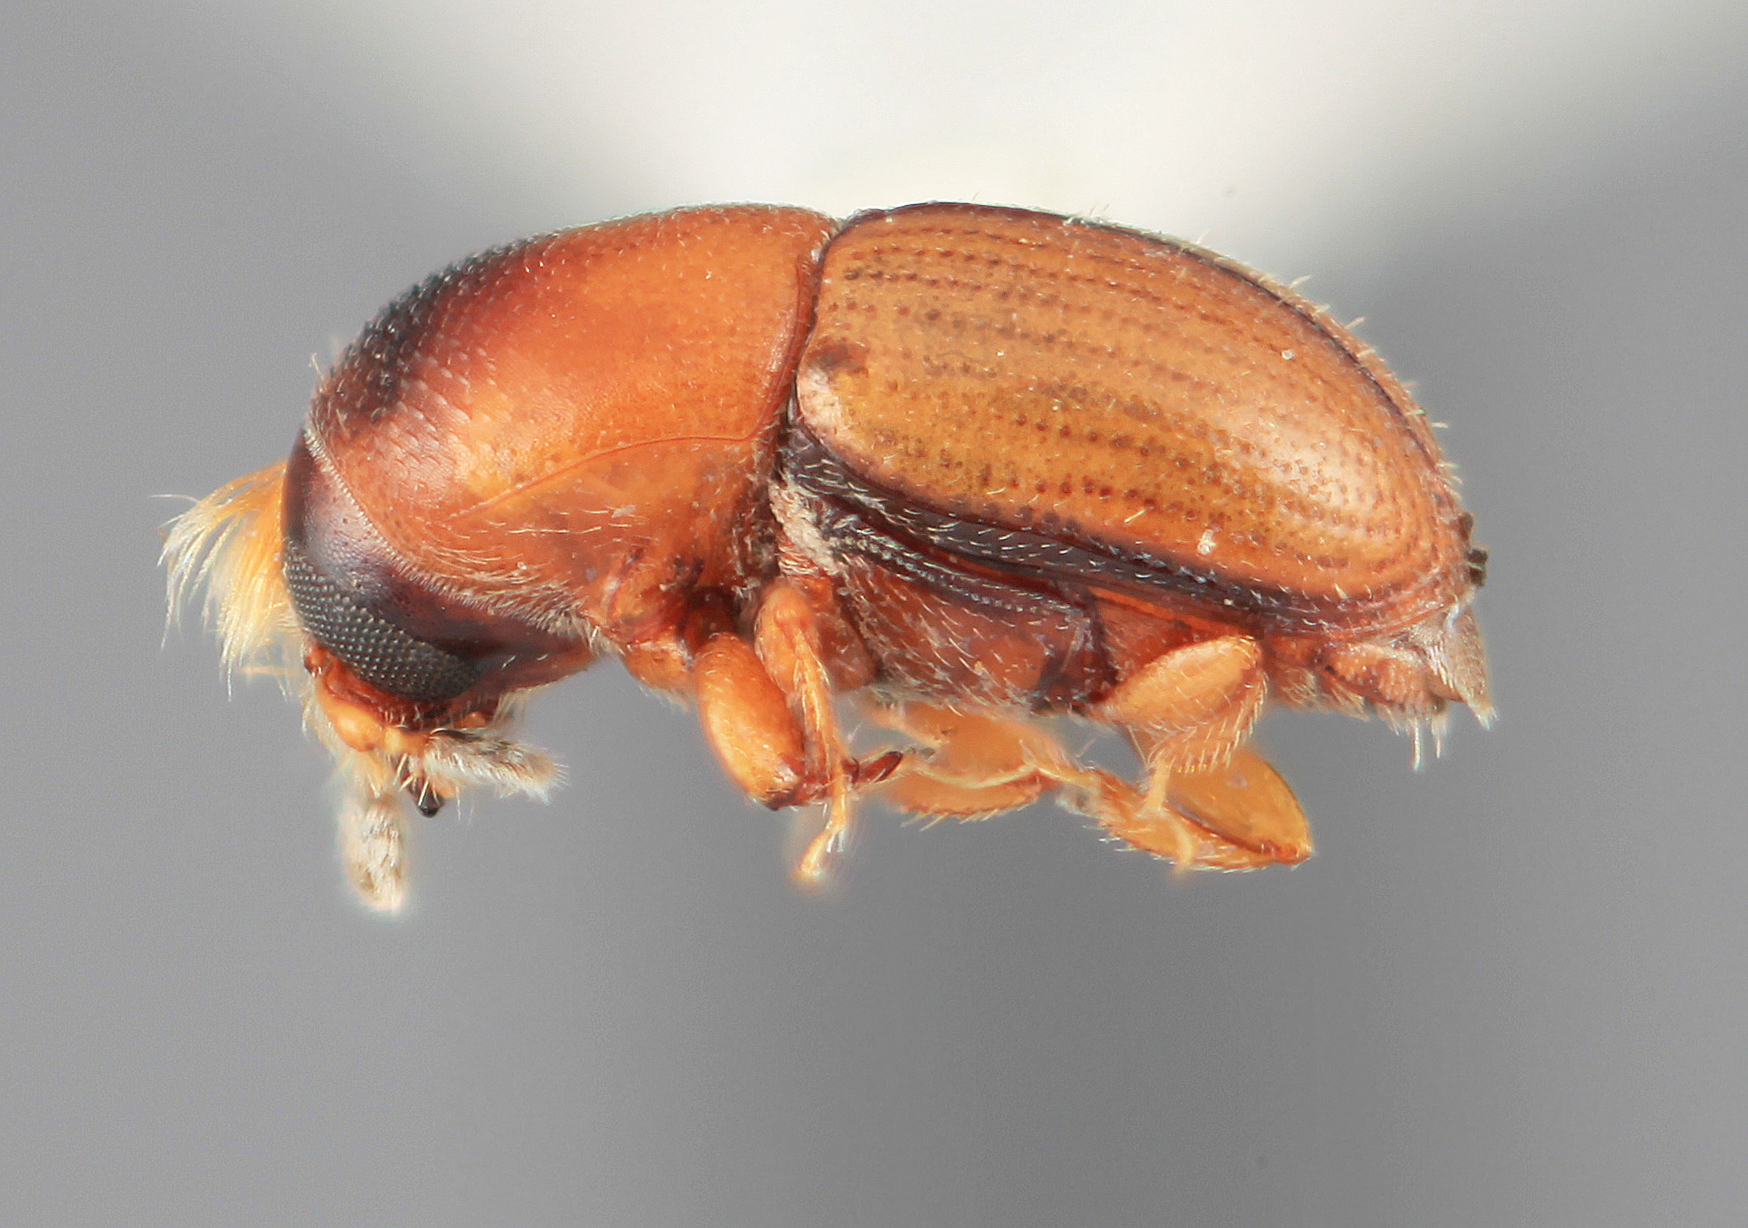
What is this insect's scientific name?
Scolytodes cedrelae
